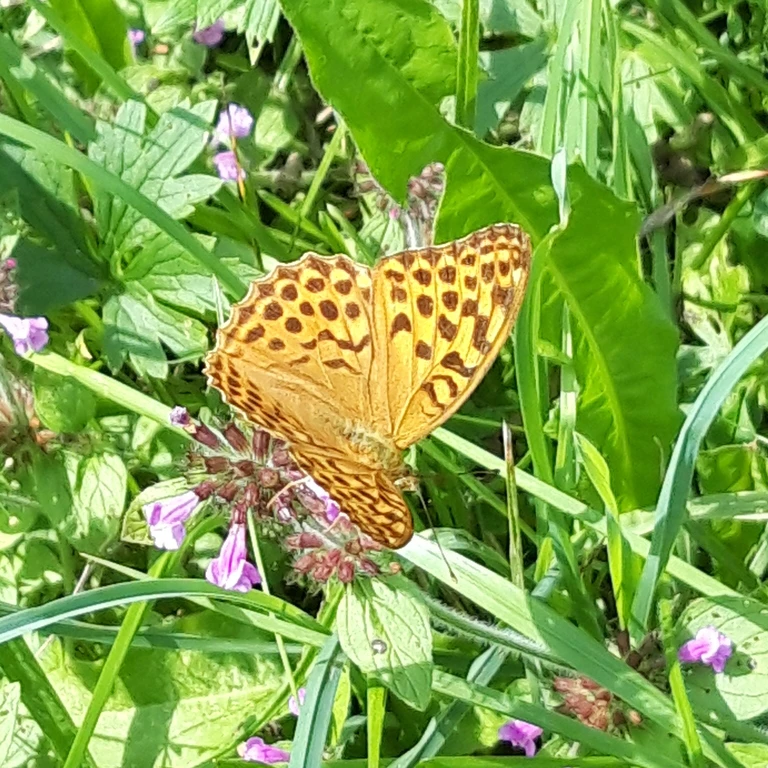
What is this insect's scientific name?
Argynnis paphia
